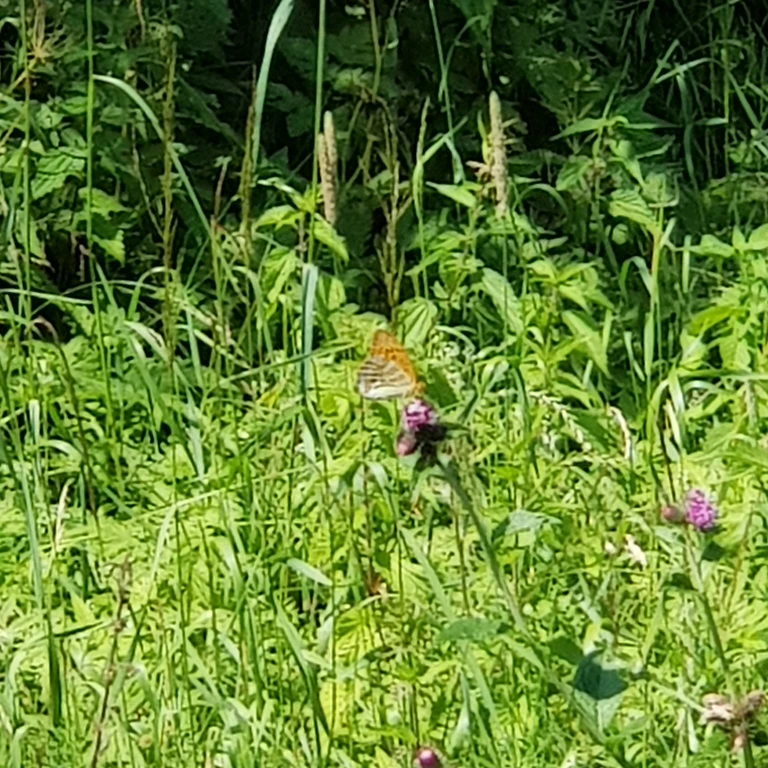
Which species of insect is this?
Argynnis paphia
